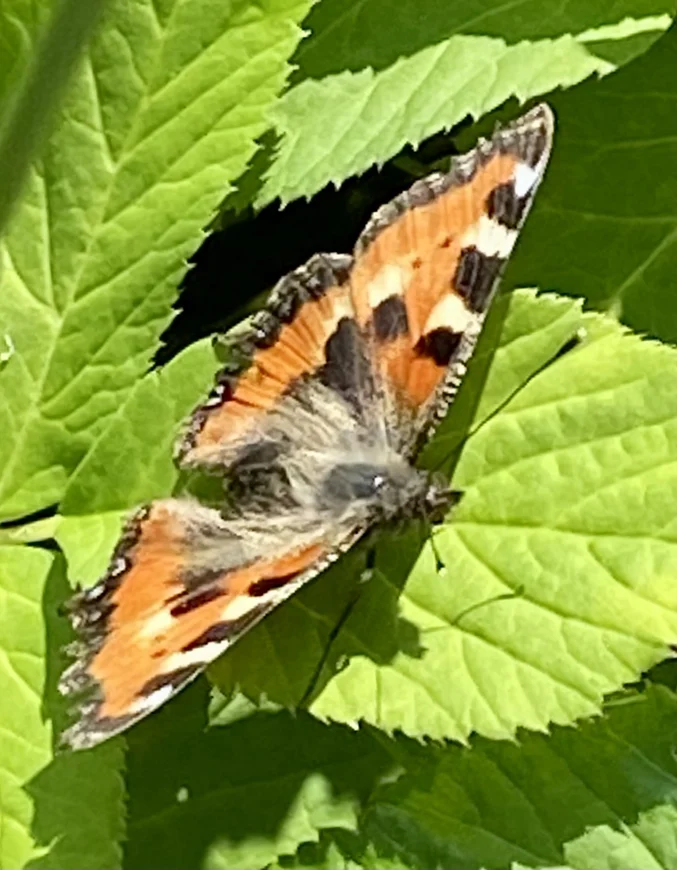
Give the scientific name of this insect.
Aglais urticae
